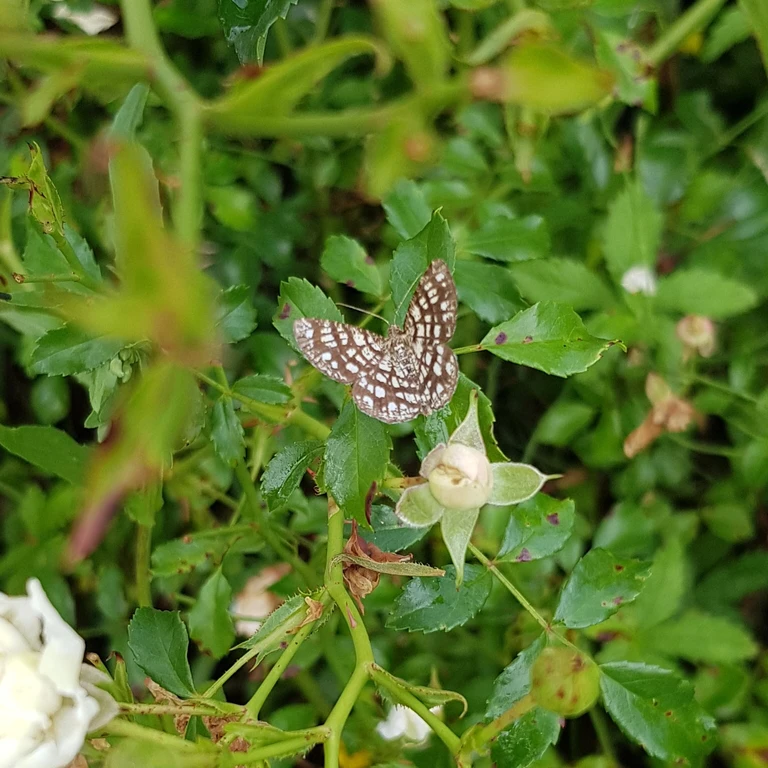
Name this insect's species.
Chiasmia clathrata
